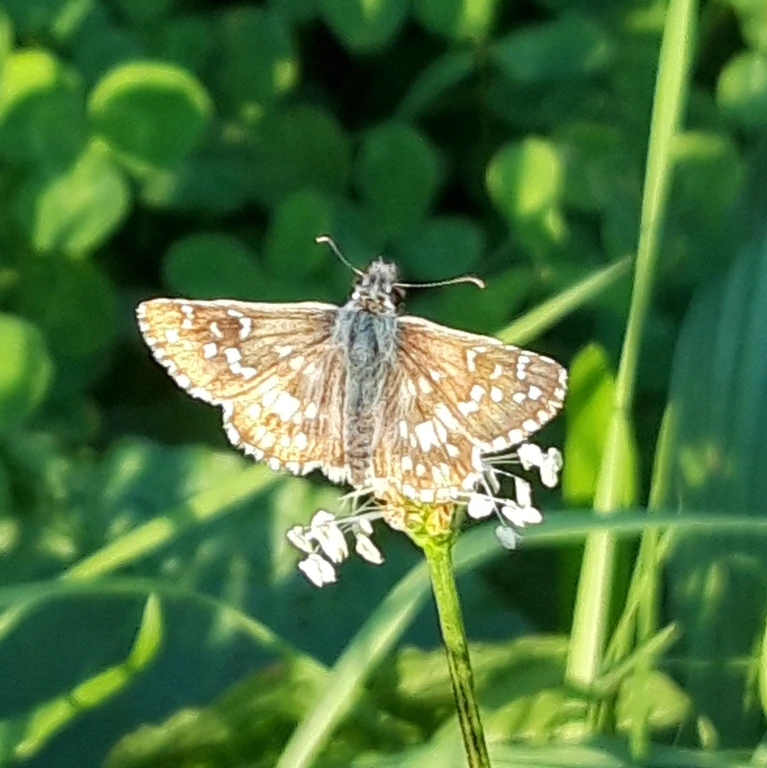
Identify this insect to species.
Pyrgus armoricanus
